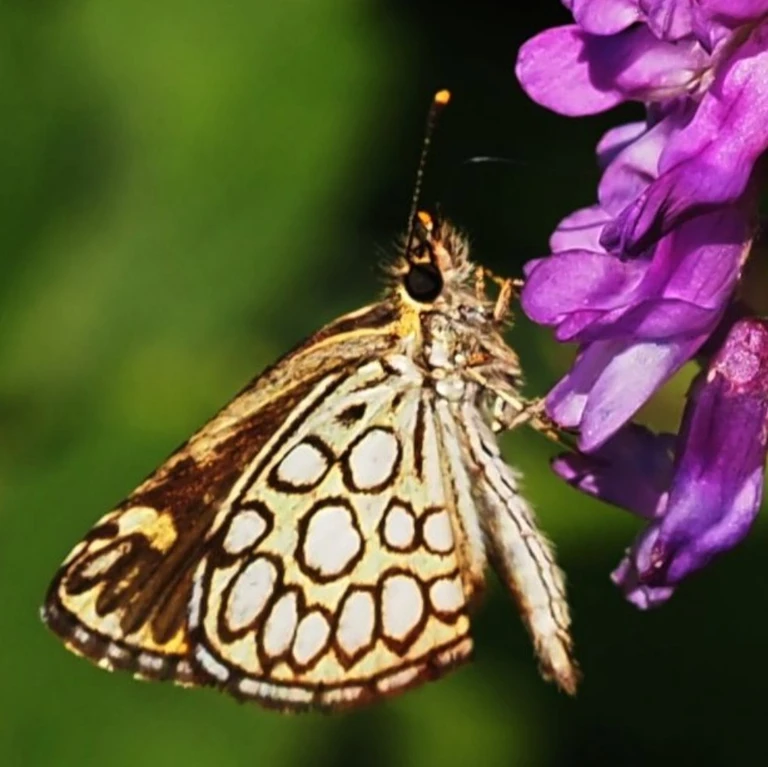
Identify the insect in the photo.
Heteropterus morpheus
